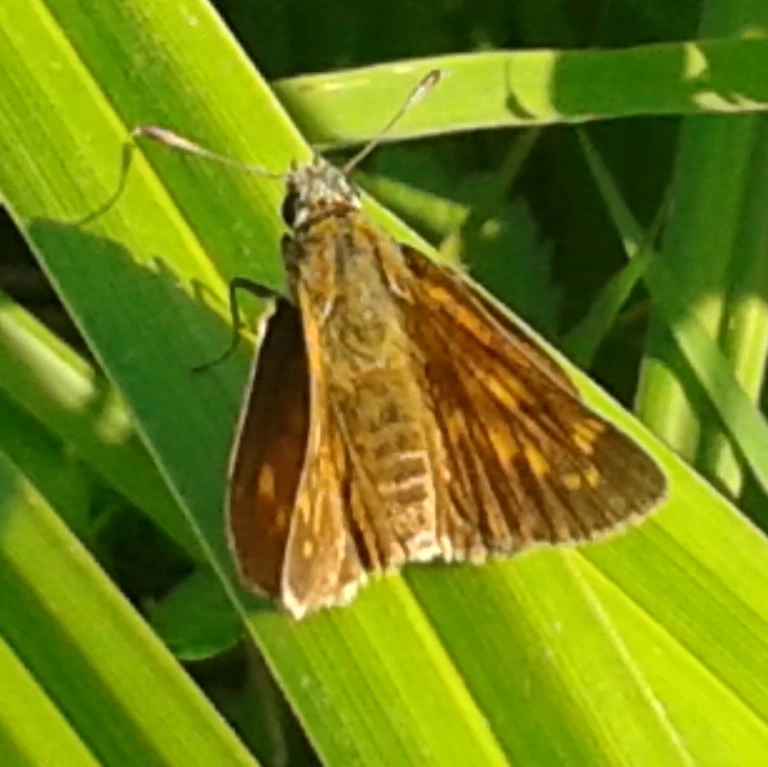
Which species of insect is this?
Ochlodes sylvanus (also Ochlodes venata)
